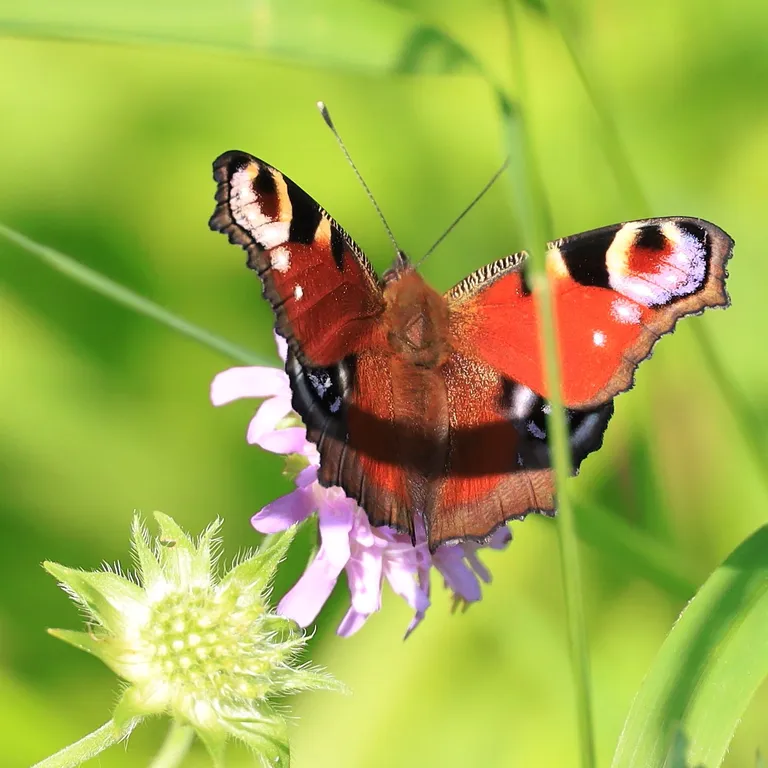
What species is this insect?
Aglais io
